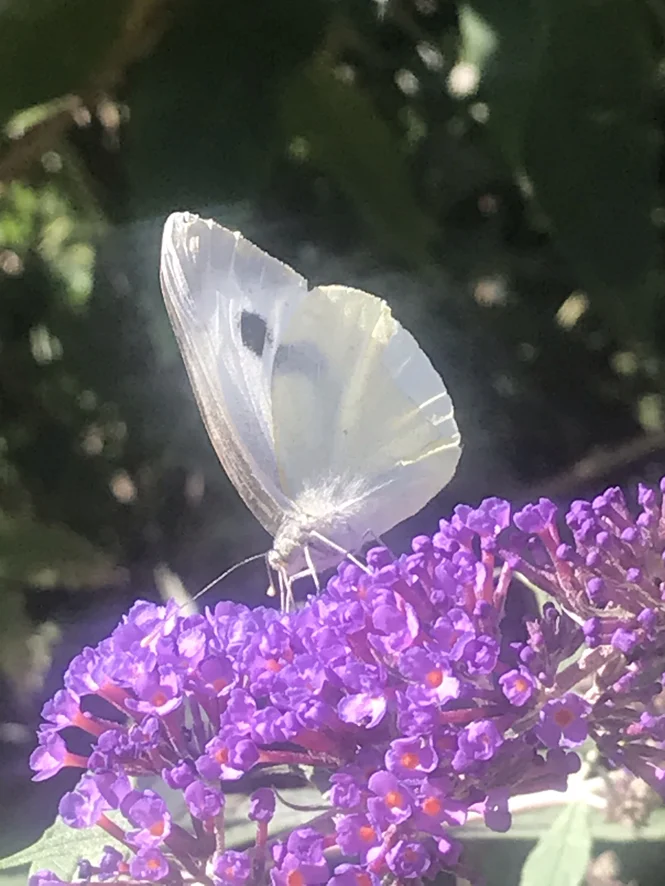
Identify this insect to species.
Pieris brassicae
